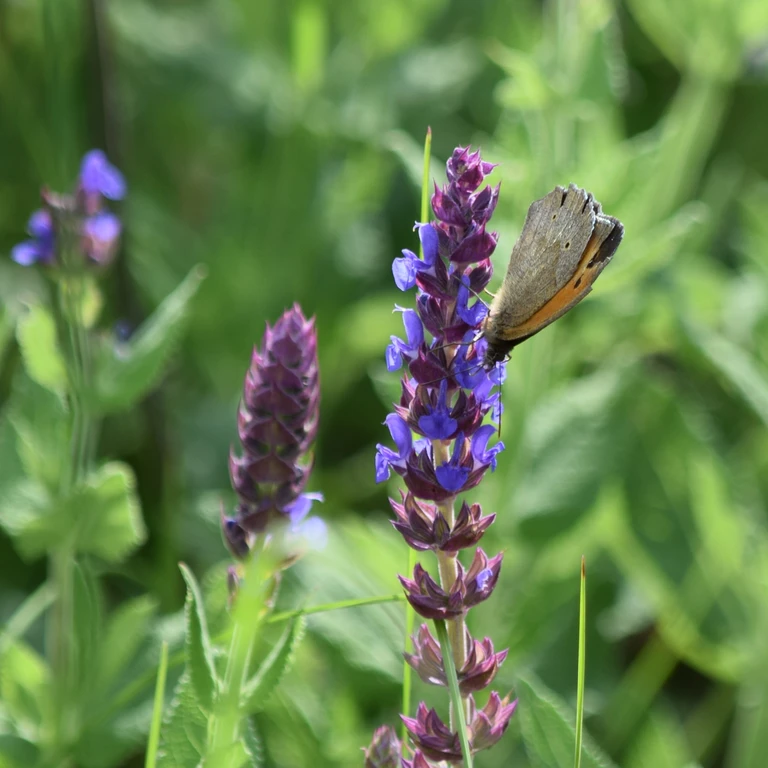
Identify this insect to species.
Maniola jurtina
